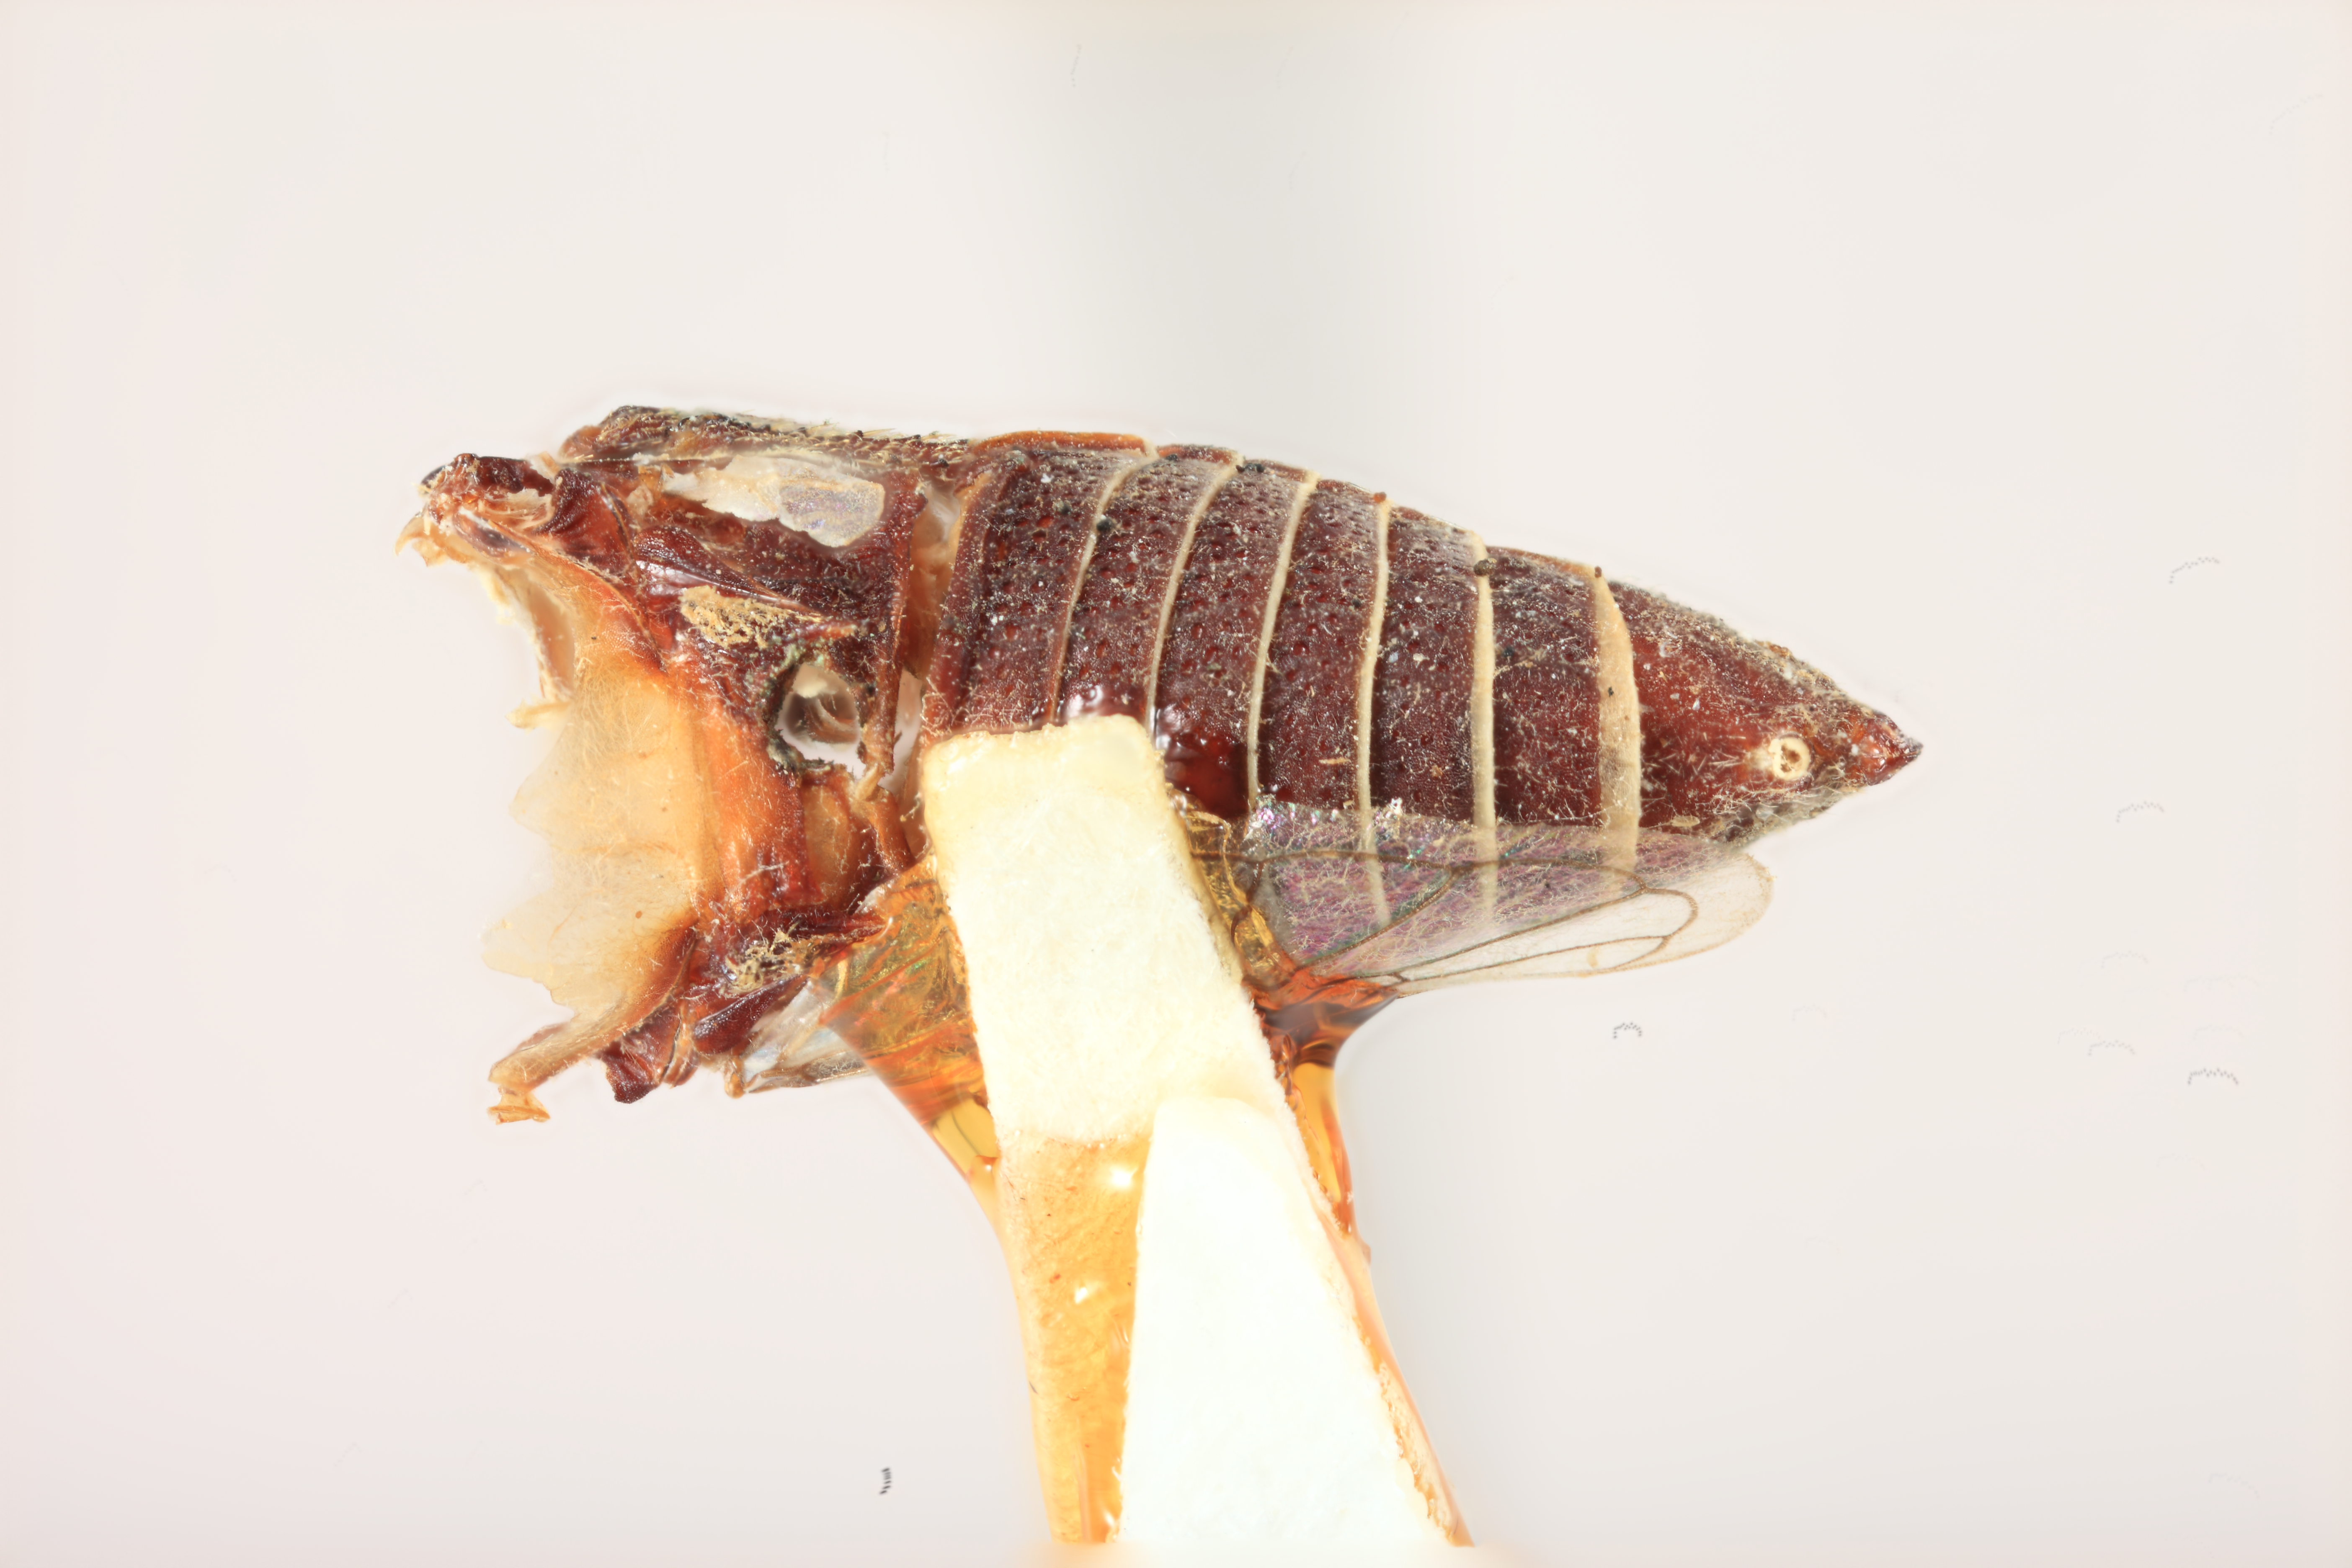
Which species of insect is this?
Dingkana borealis
